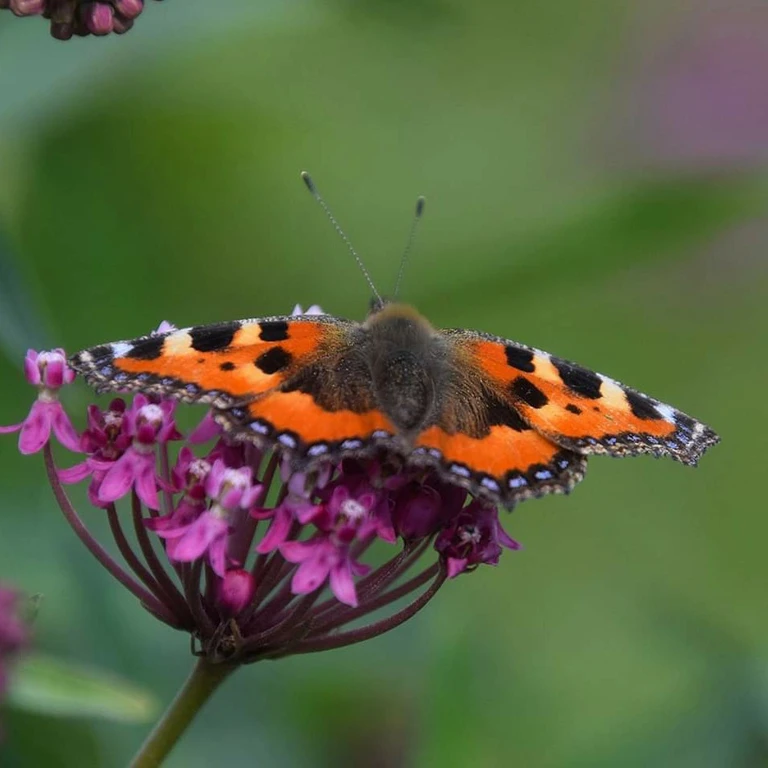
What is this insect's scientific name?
Aglais urticae
